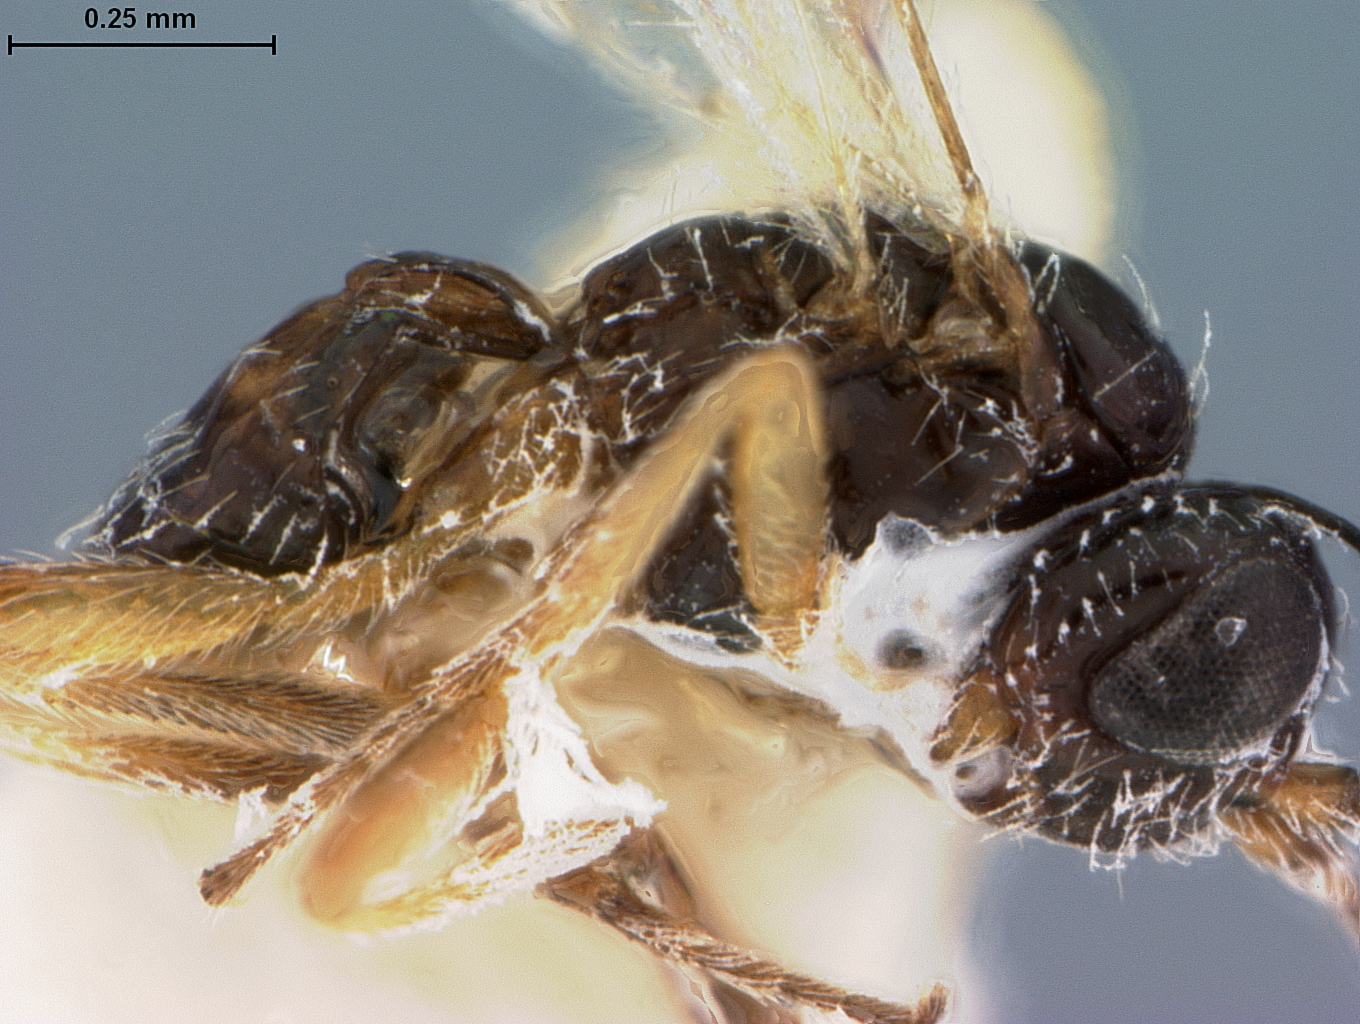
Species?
Opius flaveolaris
